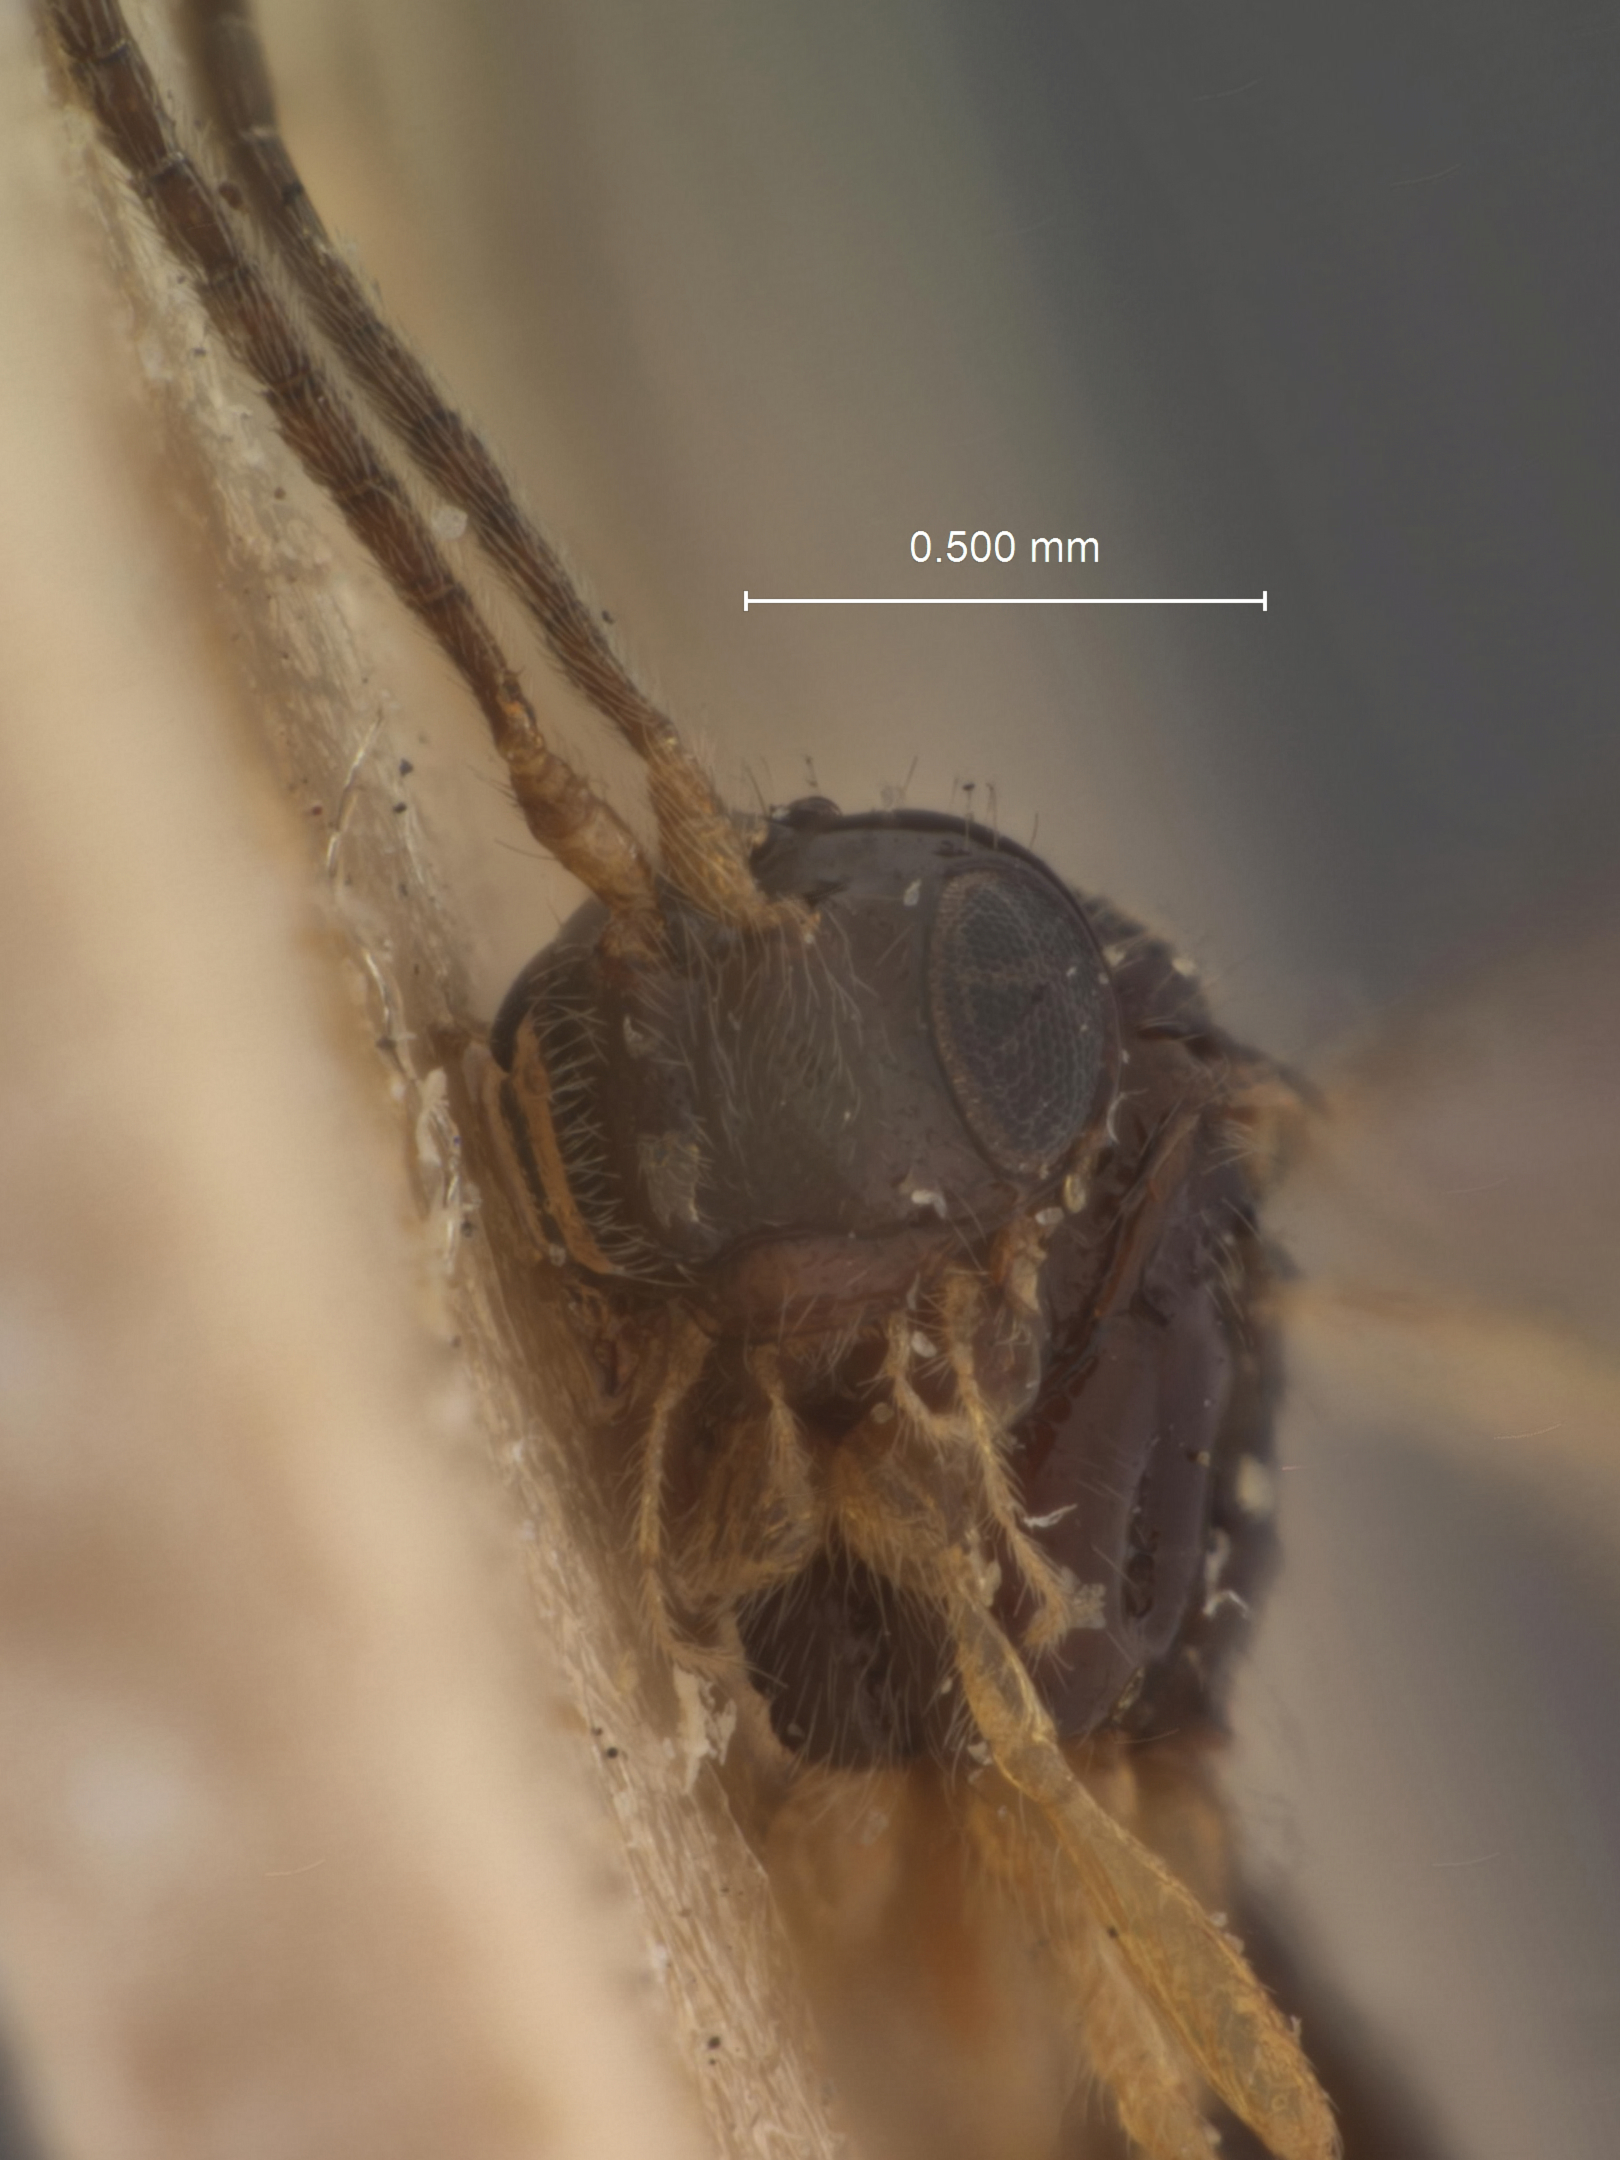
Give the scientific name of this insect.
Aspilota macrops
